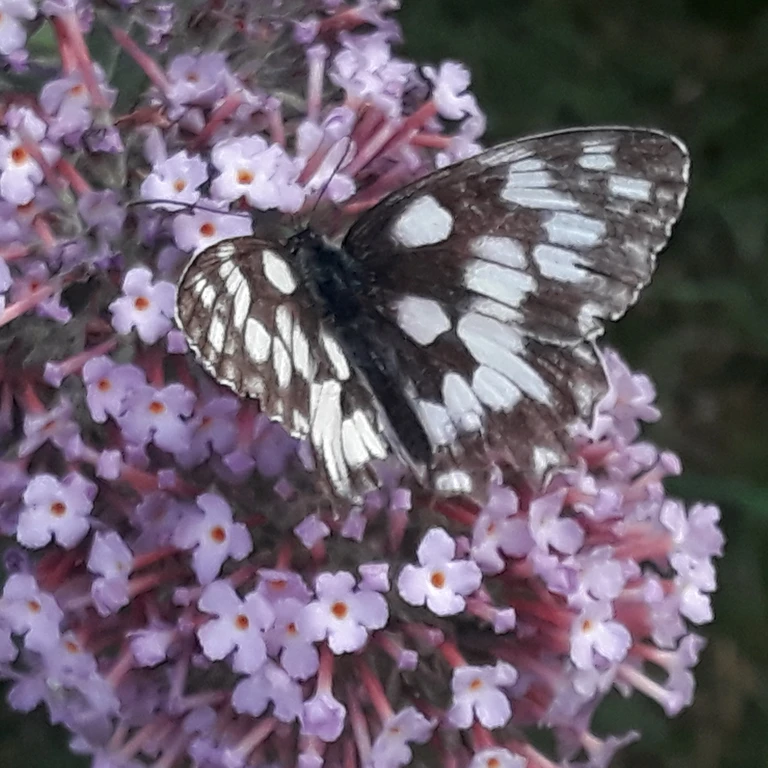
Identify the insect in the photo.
Melanargia galathea
